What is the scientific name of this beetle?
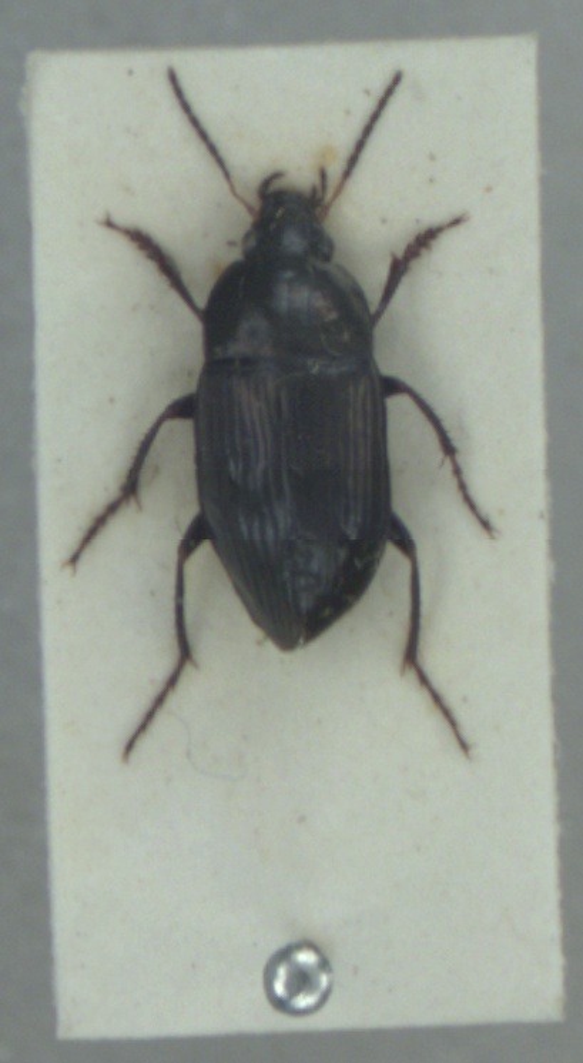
Amara similata
